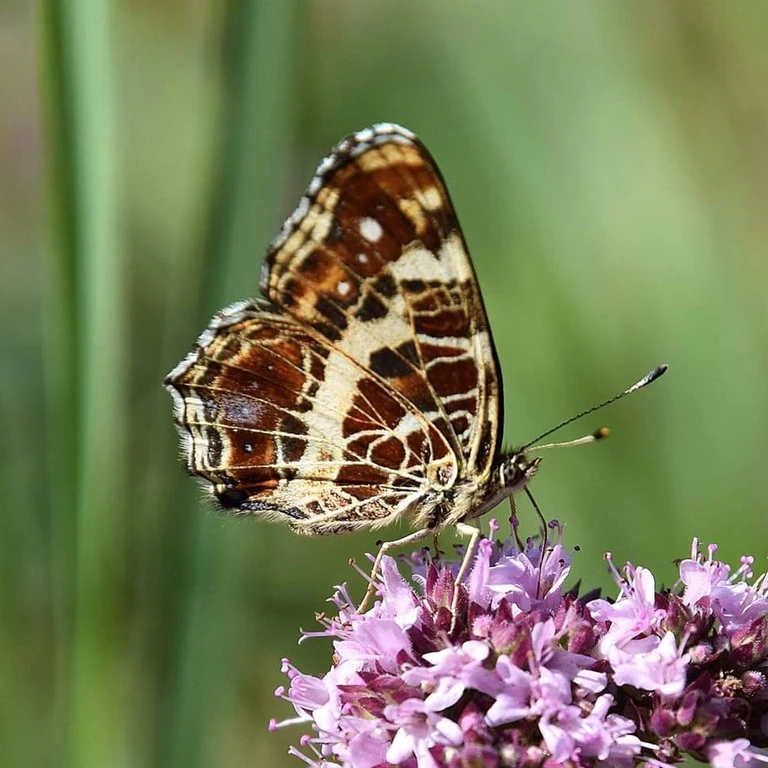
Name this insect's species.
Araschnia levana
